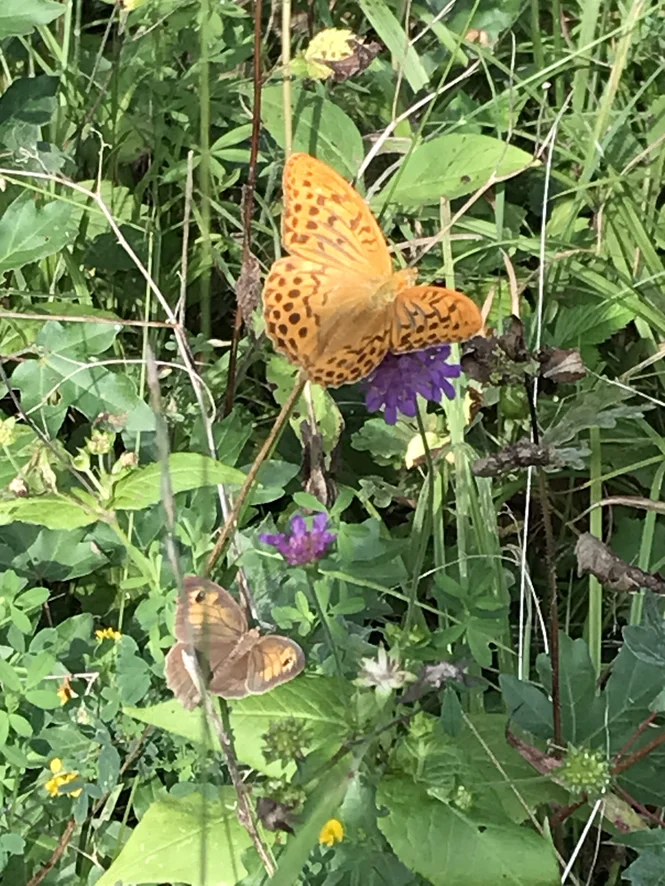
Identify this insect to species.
Argynnis paphia
